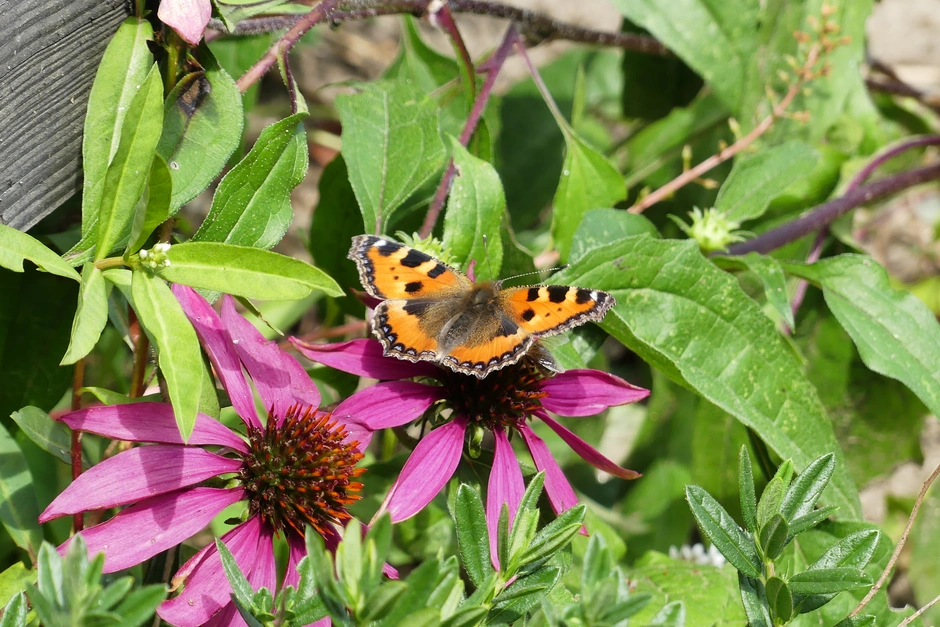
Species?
Aglais urticae
